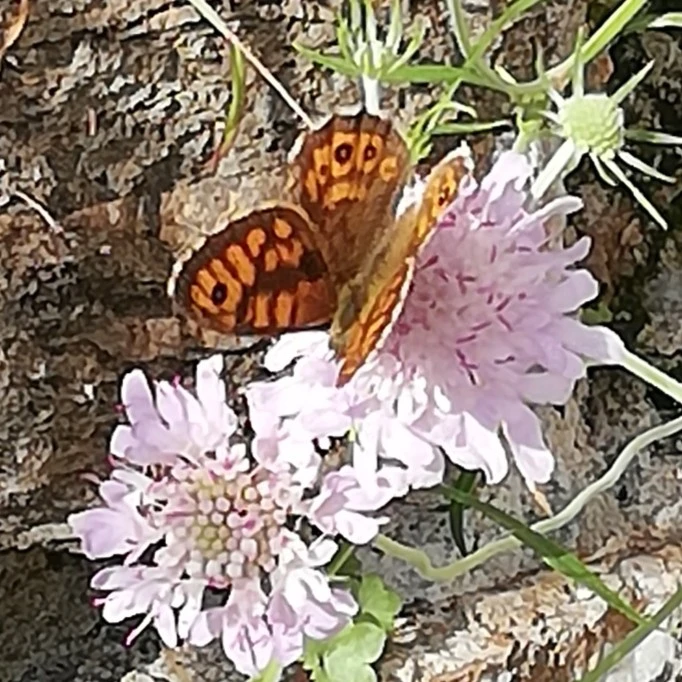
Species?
Lasiommata megera (also Pararge megera)
